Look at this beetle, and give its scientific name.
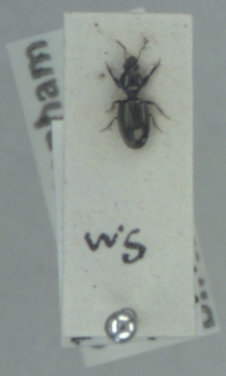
Dyschirius tristis
